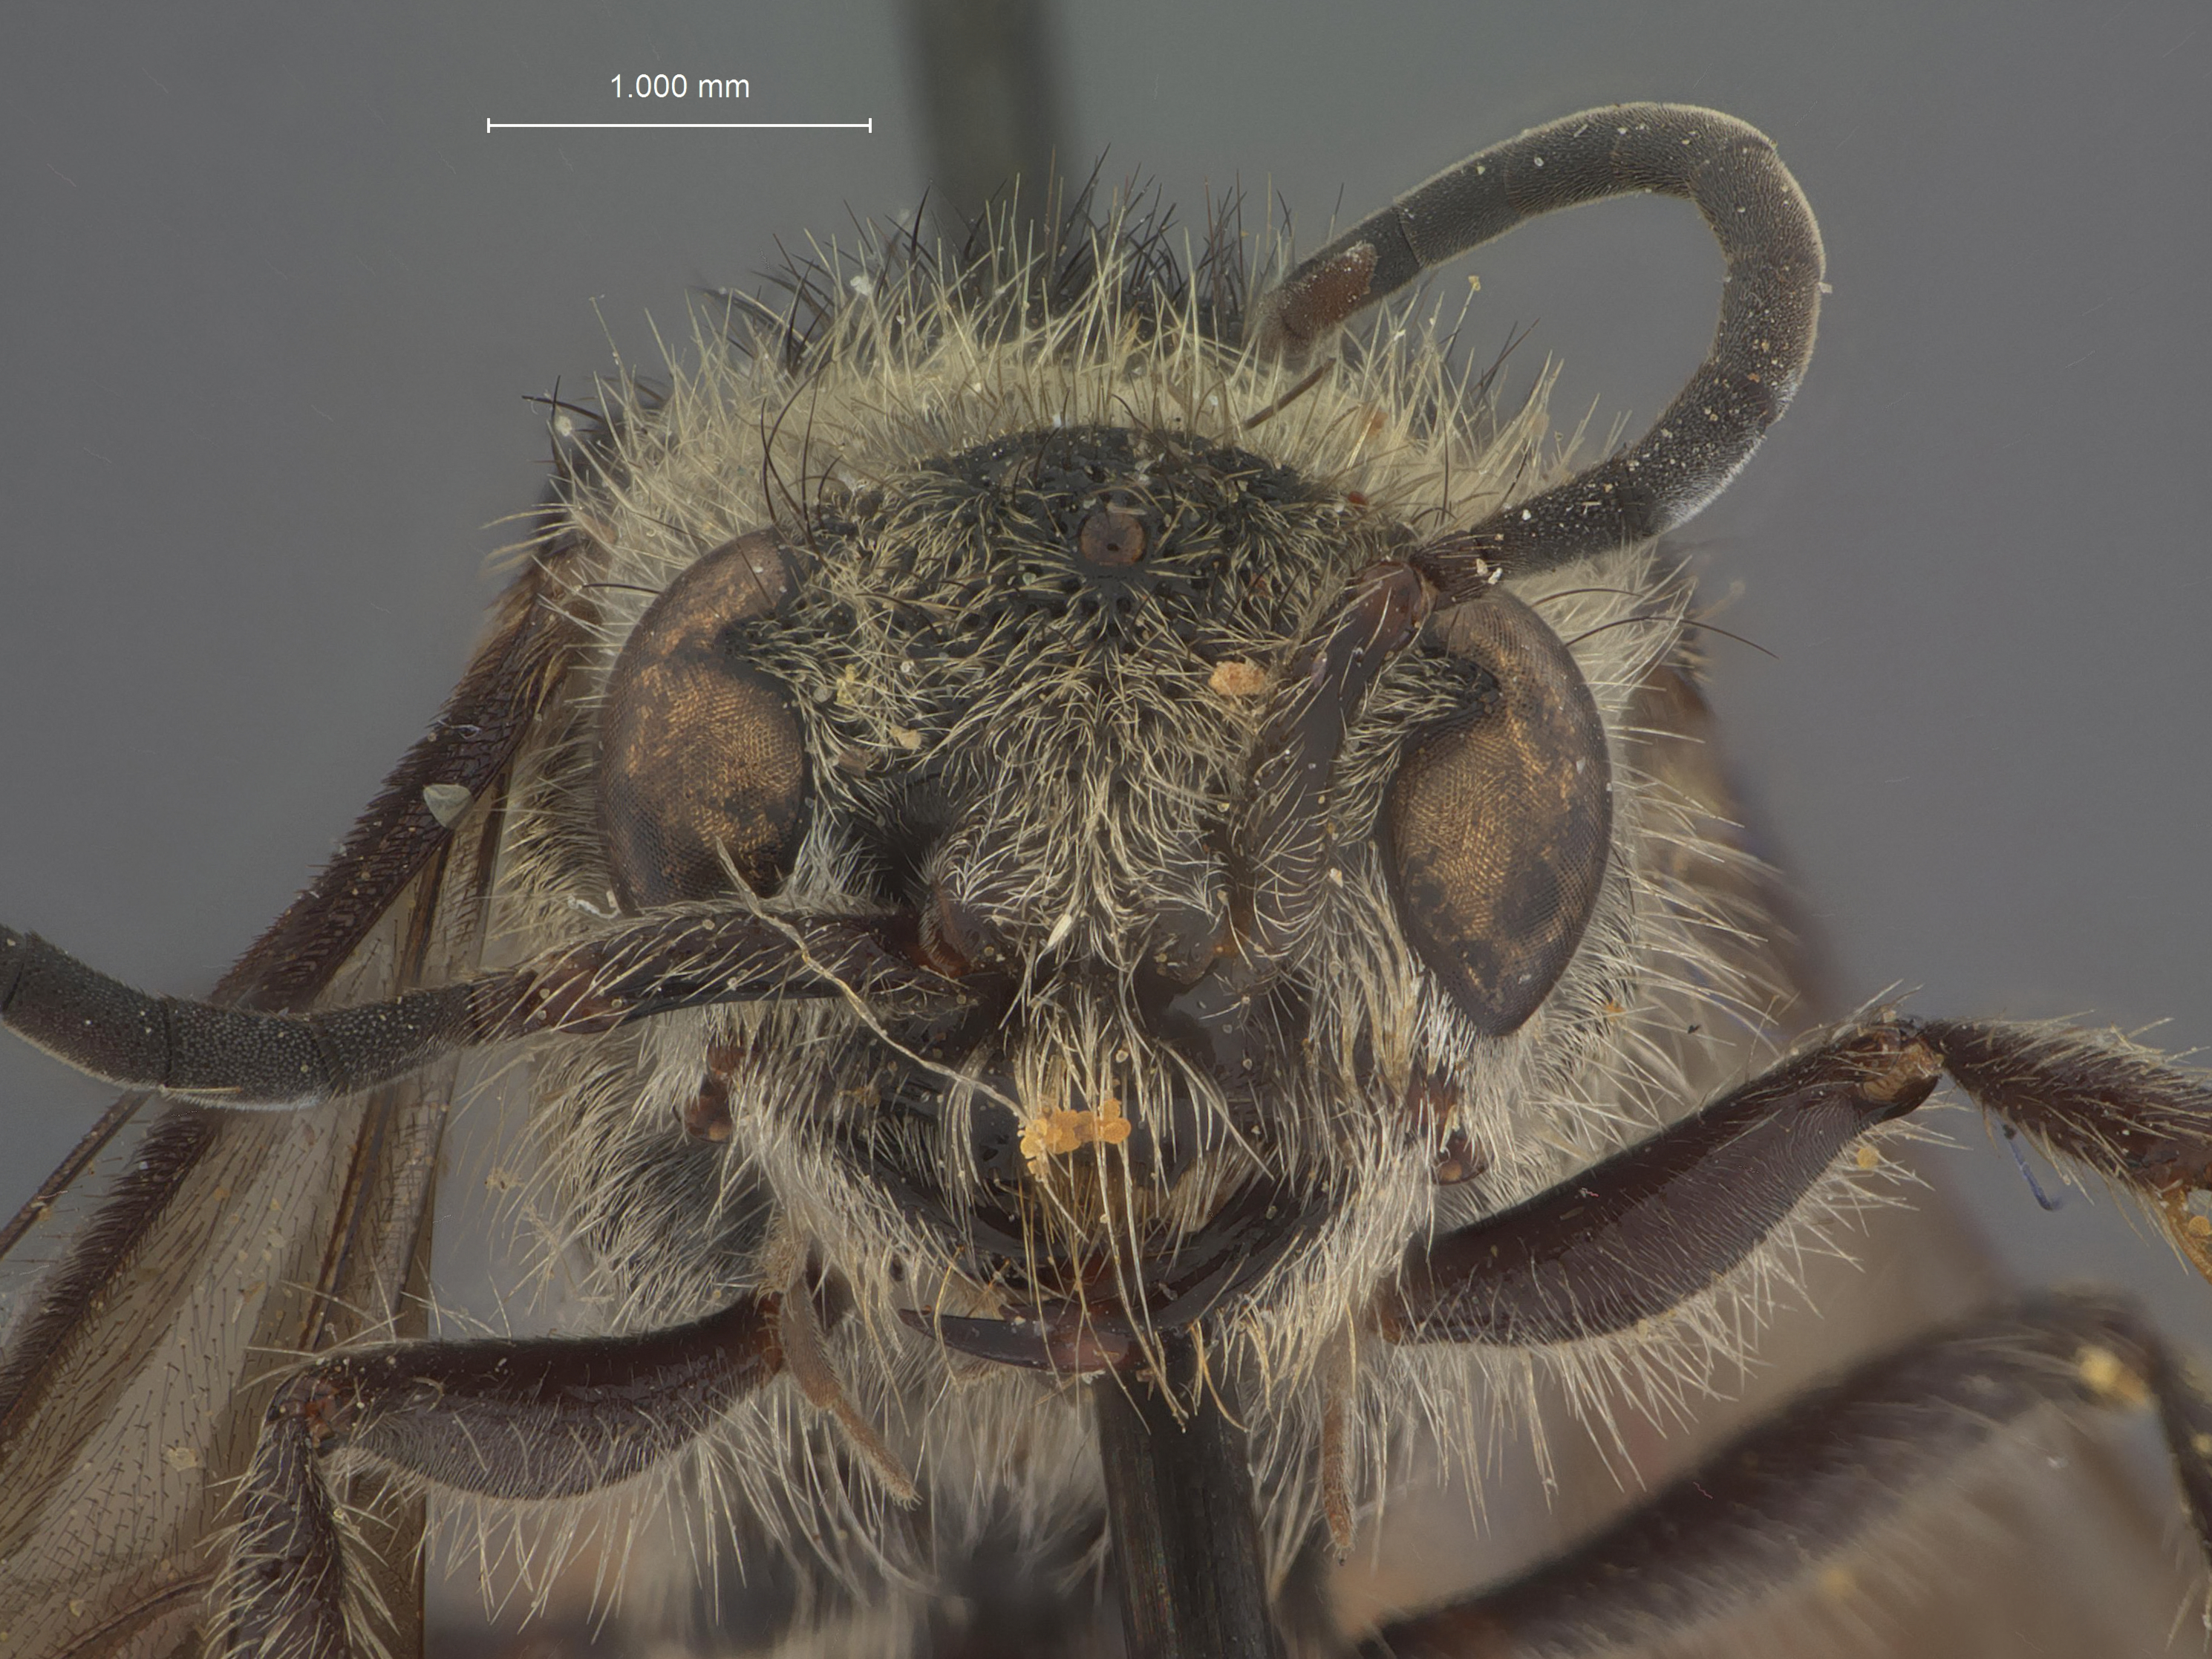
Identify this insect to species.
Timulla bituberculata
